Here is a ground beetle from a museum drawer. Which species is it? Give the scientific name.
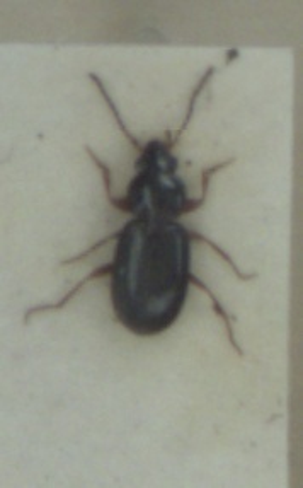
Bembidion obtusum
